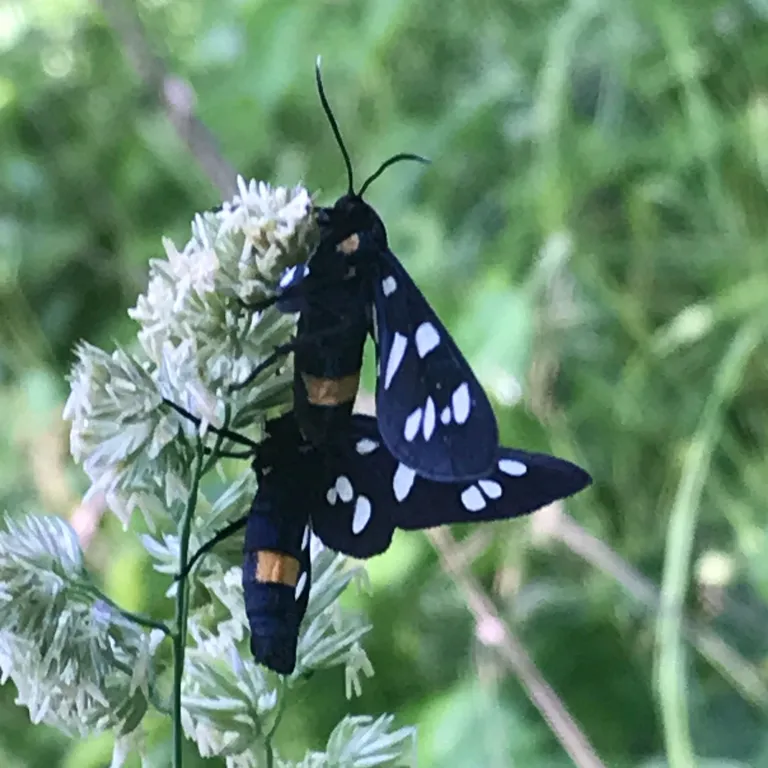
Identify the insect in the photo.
Amata phegea
